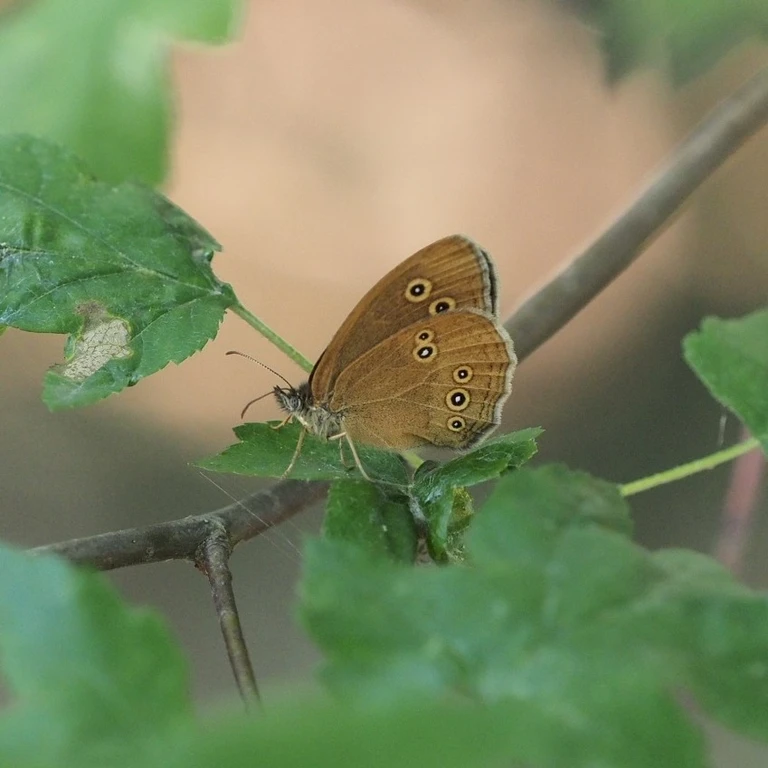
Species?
Aphantopus hyperantus
